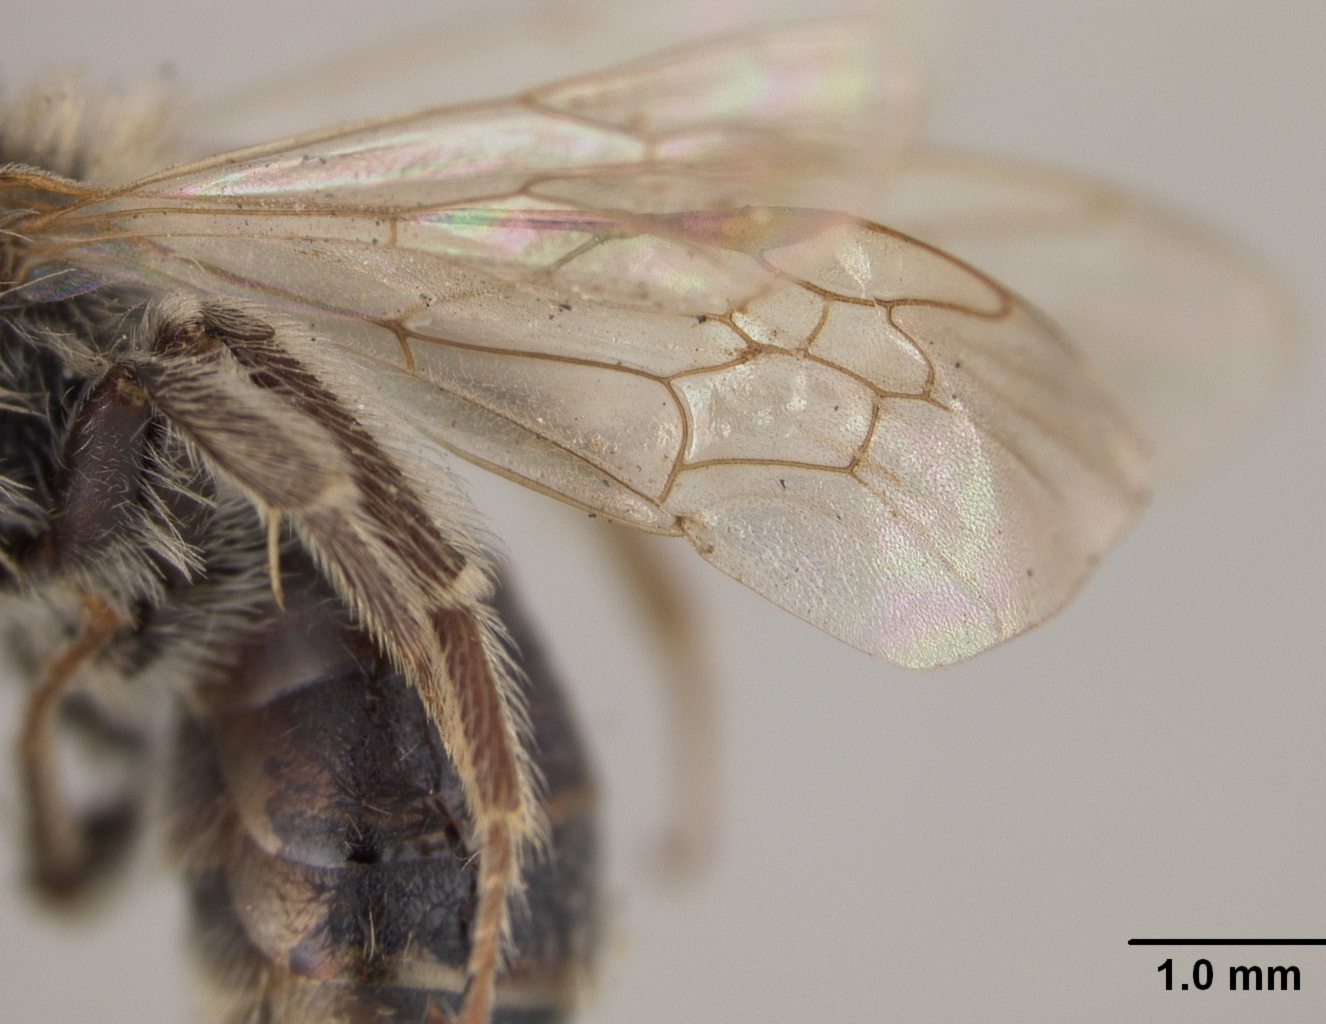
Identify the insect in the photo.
Andrena bridwelli
